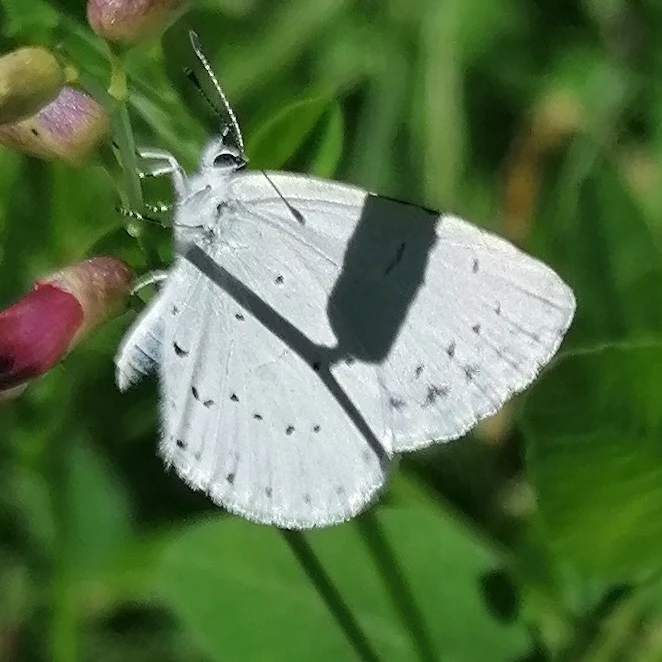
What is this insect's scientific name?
Celastrina argiolus
